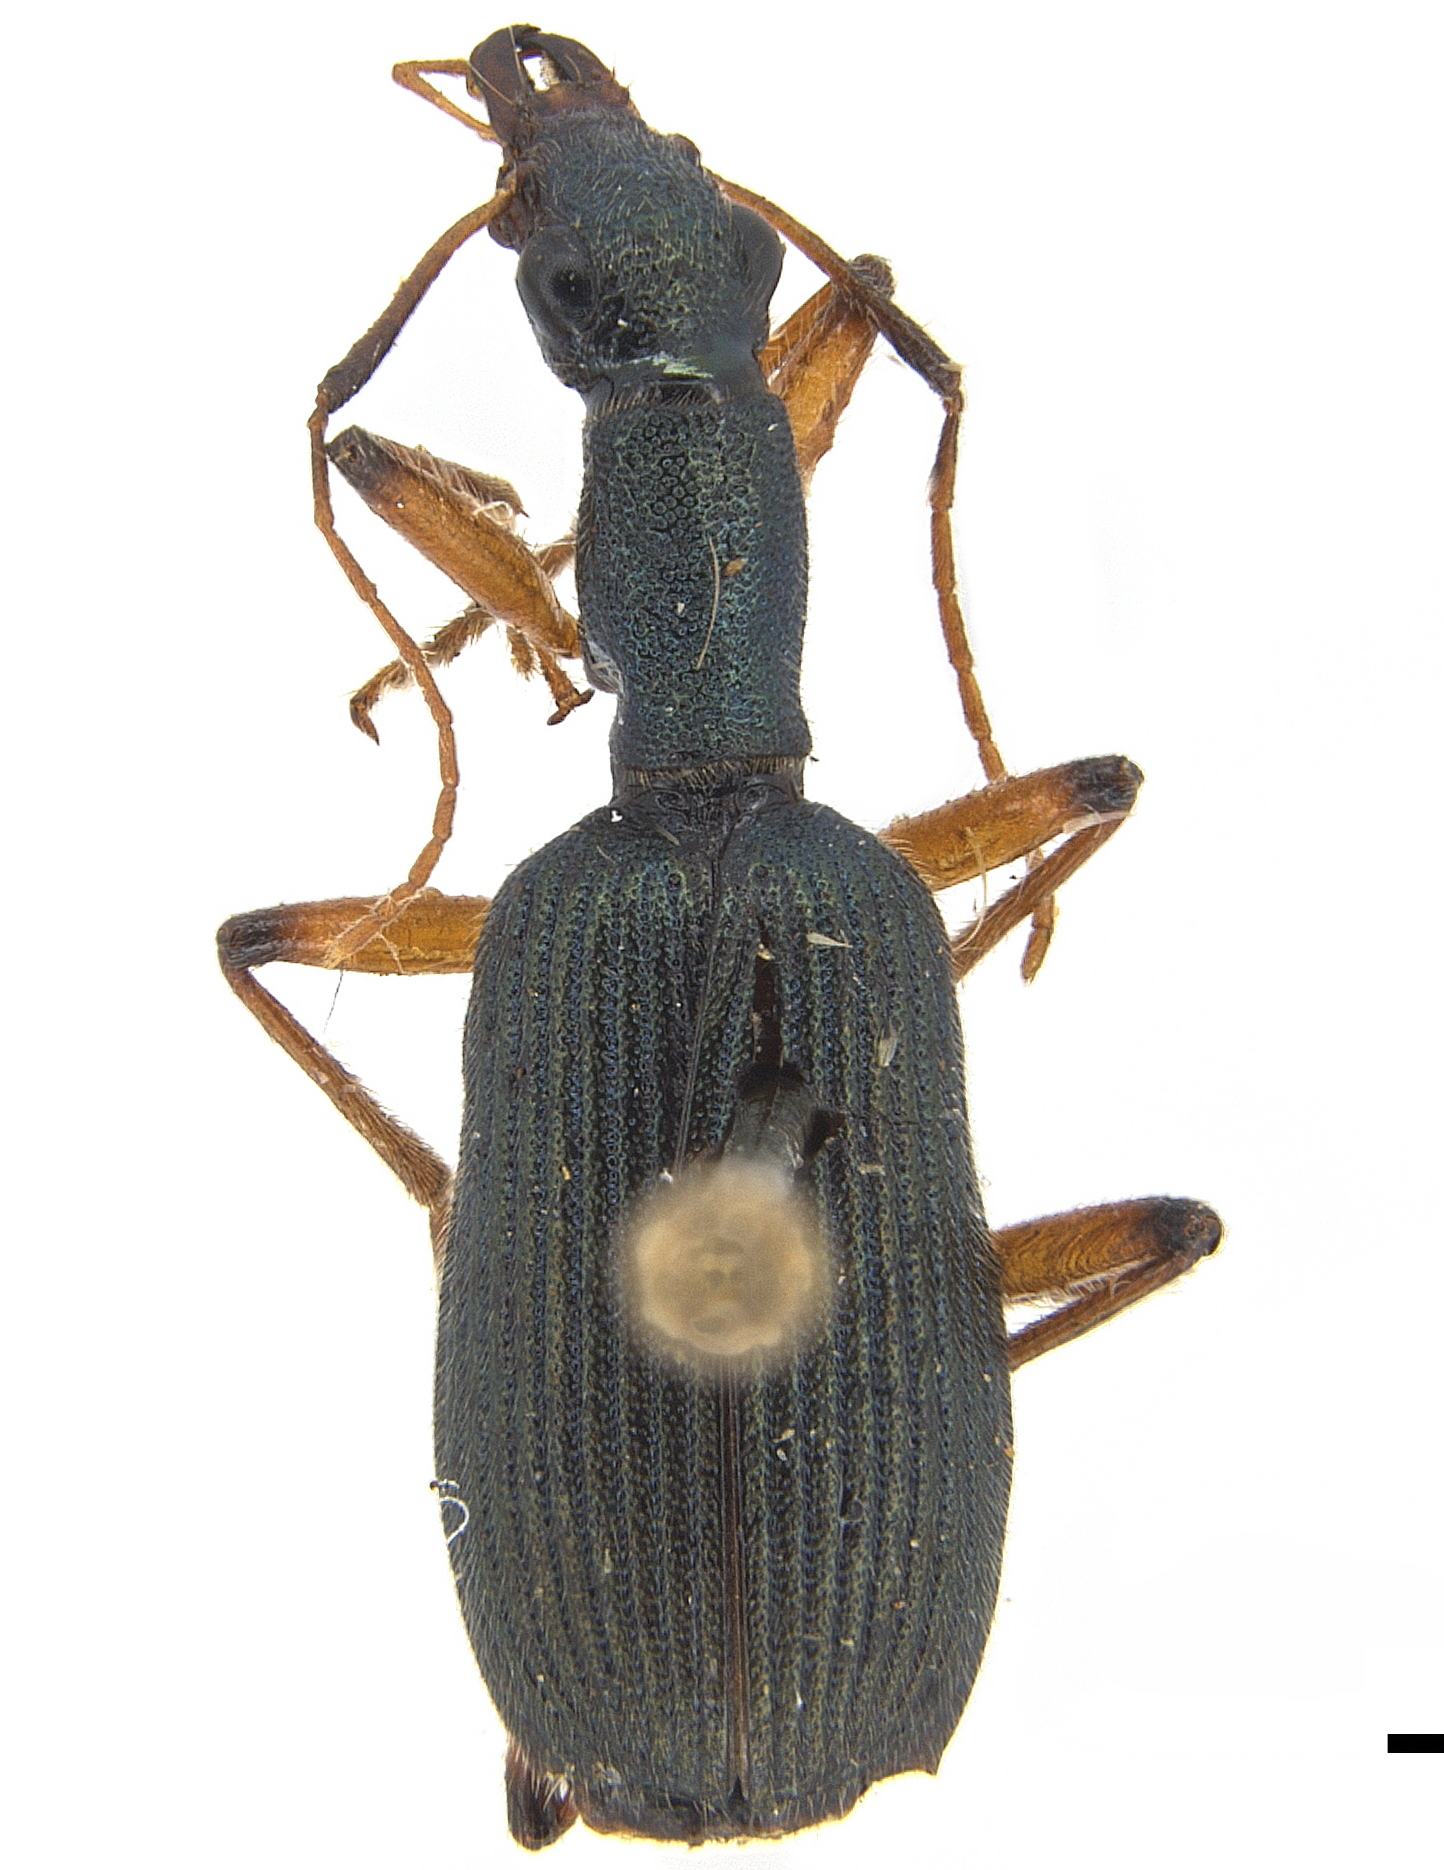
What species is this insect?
Dendrocellus geniculatus (also Desera geniculata)
